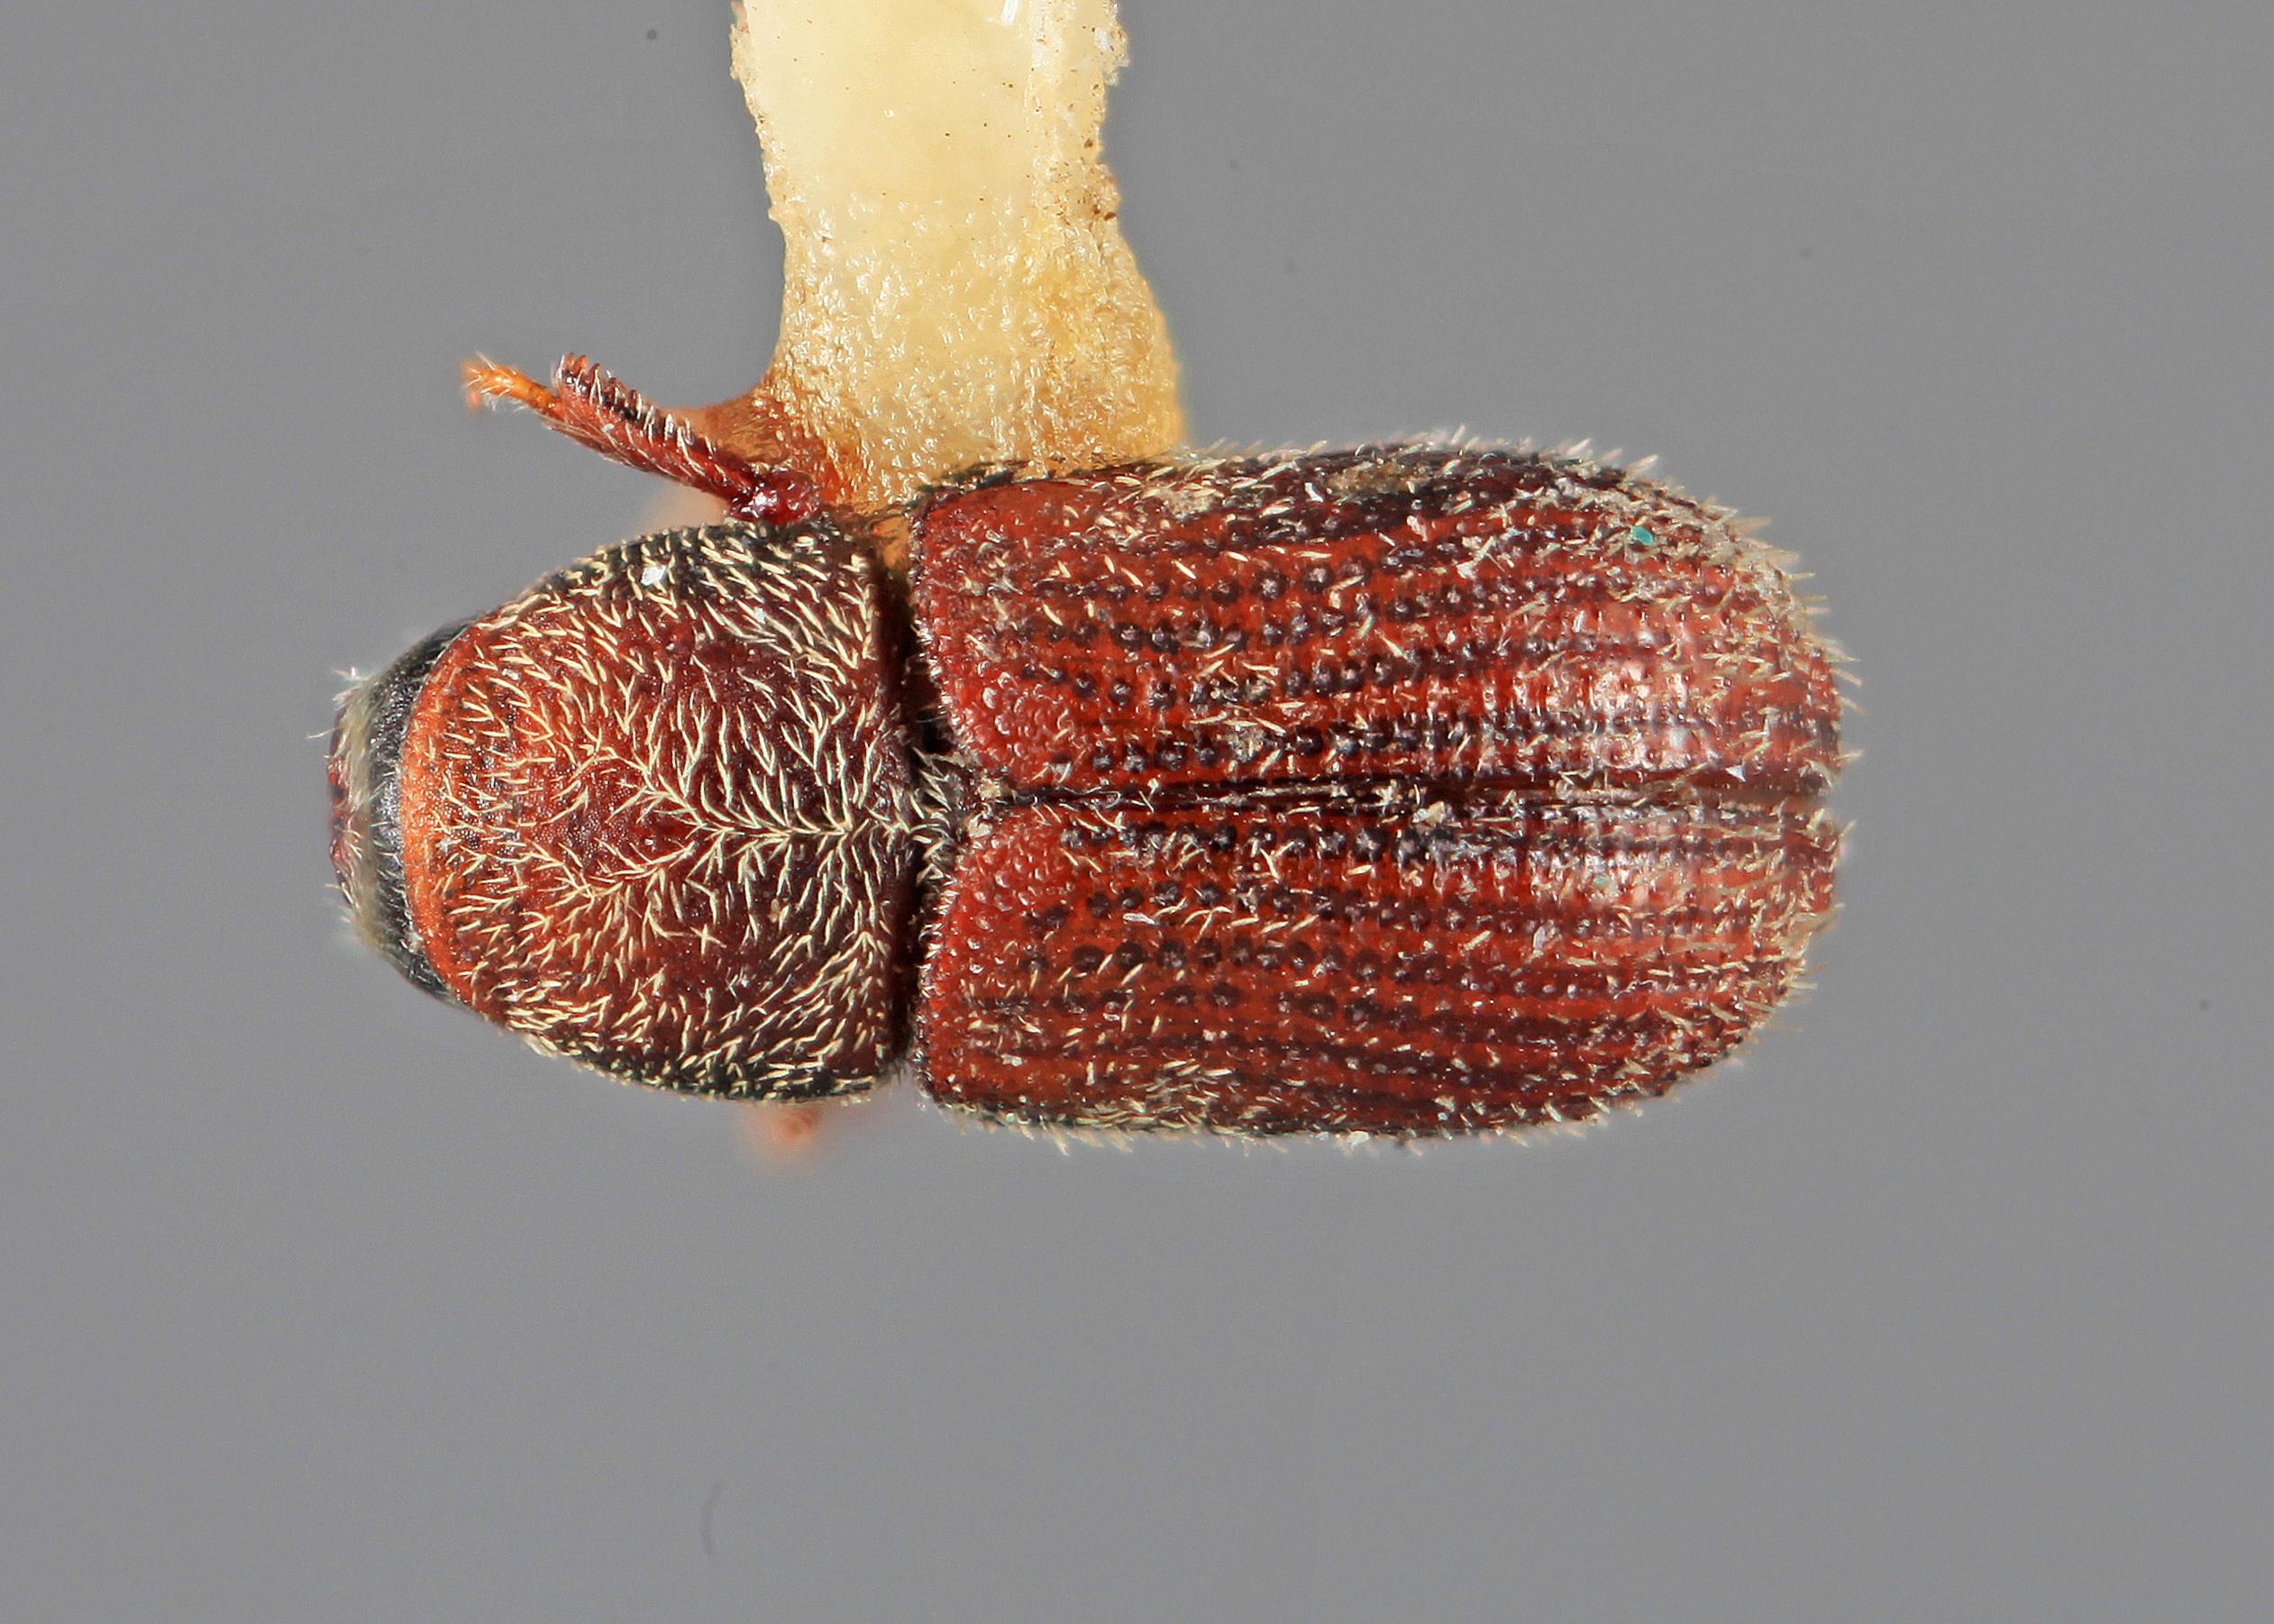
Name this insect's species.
Chramesus incomptus
